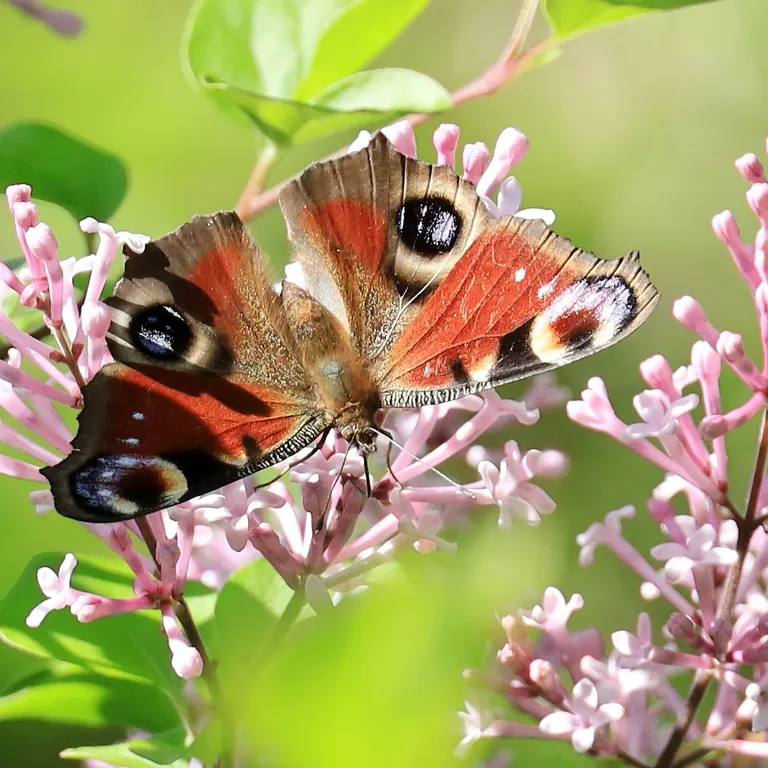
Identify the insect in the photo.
Aglais io
